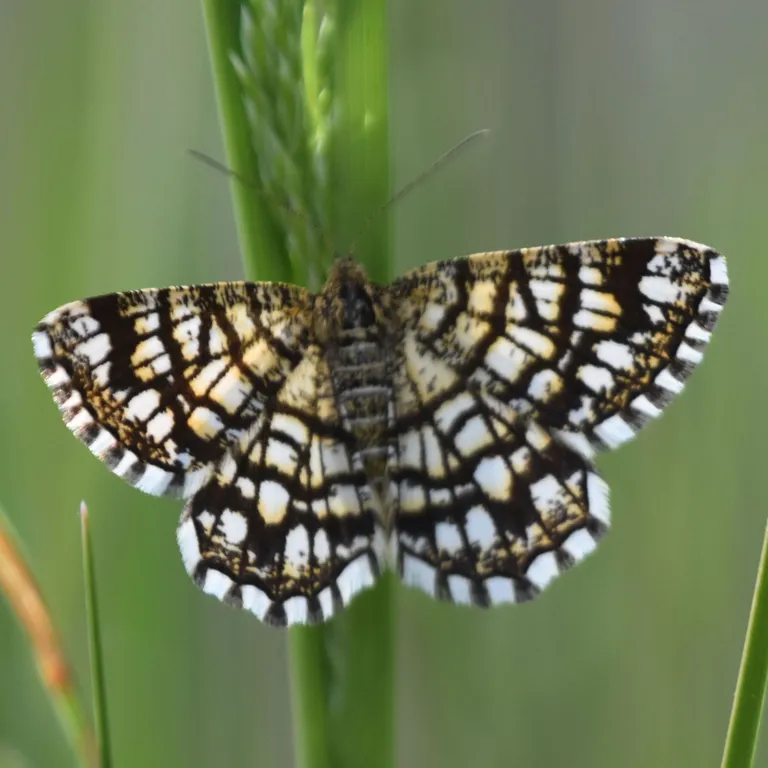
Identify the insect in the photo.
Chiasmia clathrata
